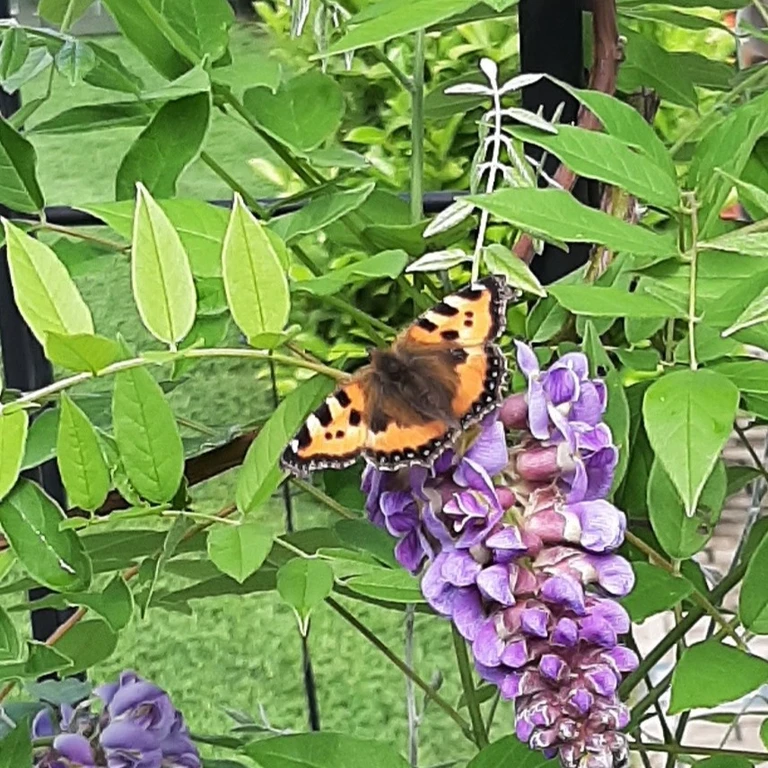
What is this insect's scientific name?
Aglais urticae
